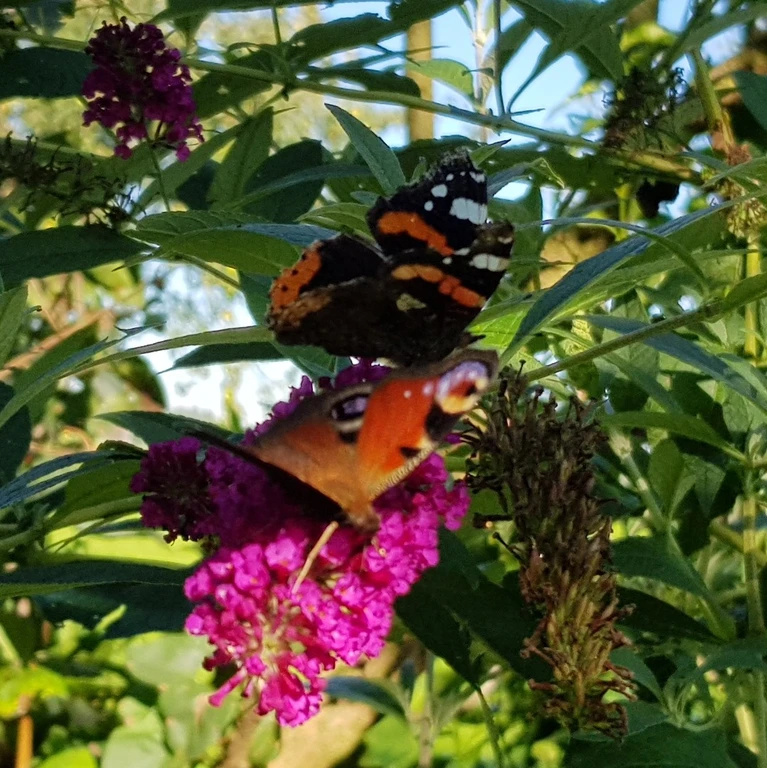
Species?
Vanessa atalanta
